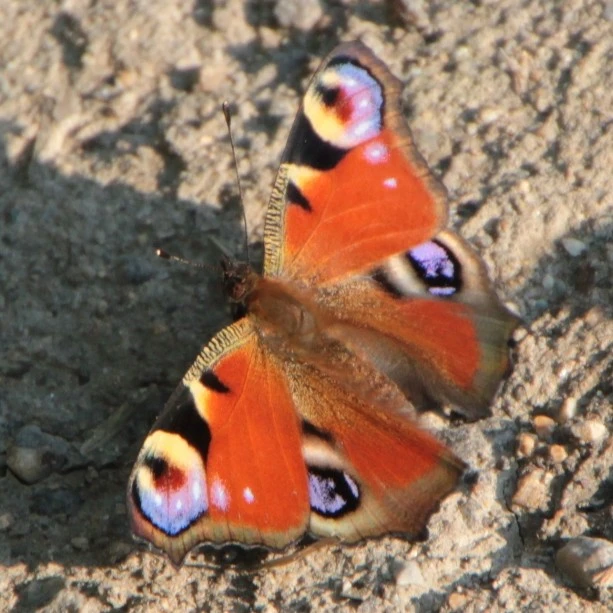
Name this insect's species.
Aglais io
